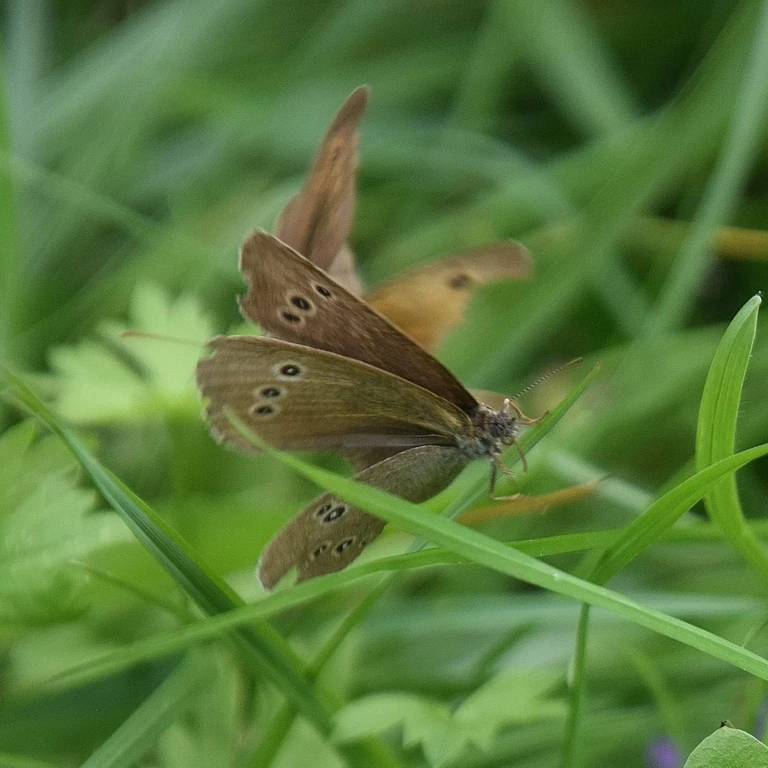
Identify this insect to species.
Aphantopus hyperantus
